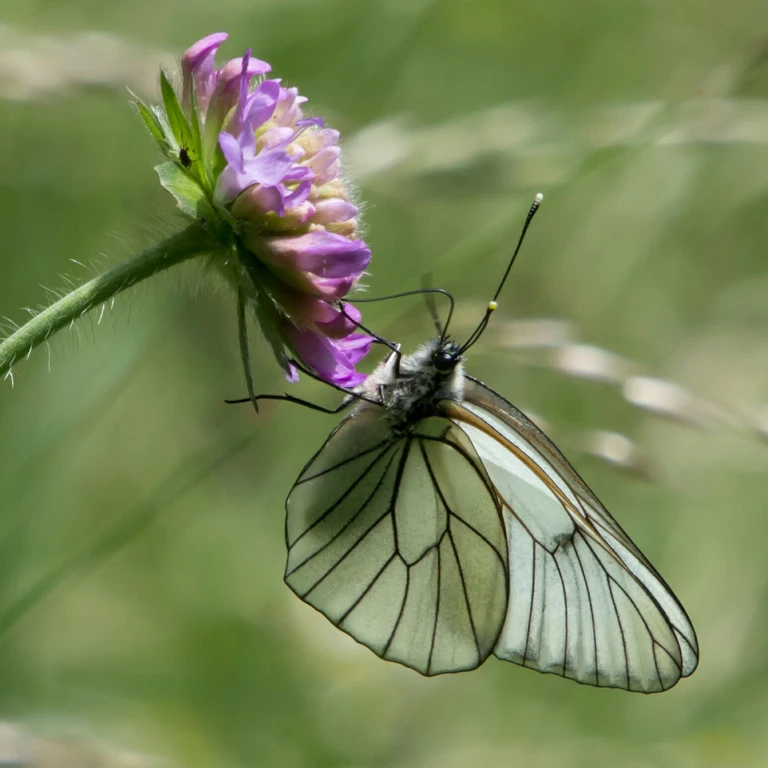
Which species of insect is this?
Aporia crataegi
